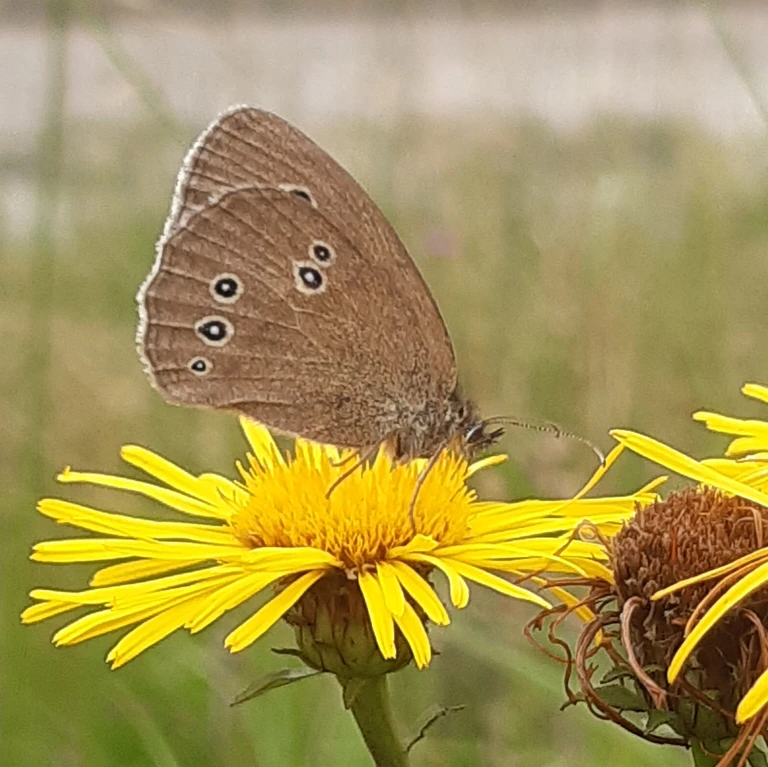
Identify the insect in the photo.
Aphantopus hyperantus
